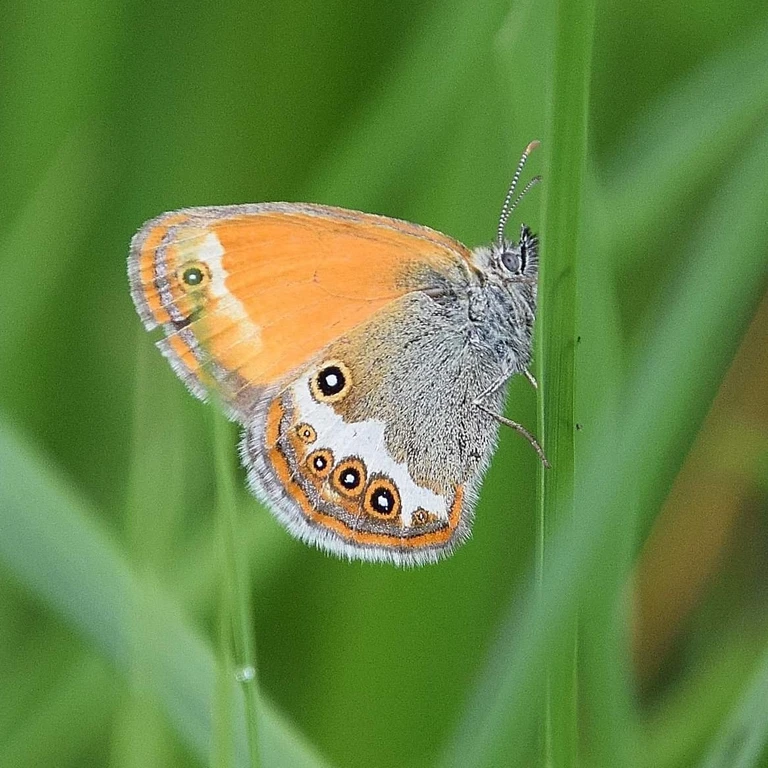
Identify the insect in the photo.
Coenonympha arcania
